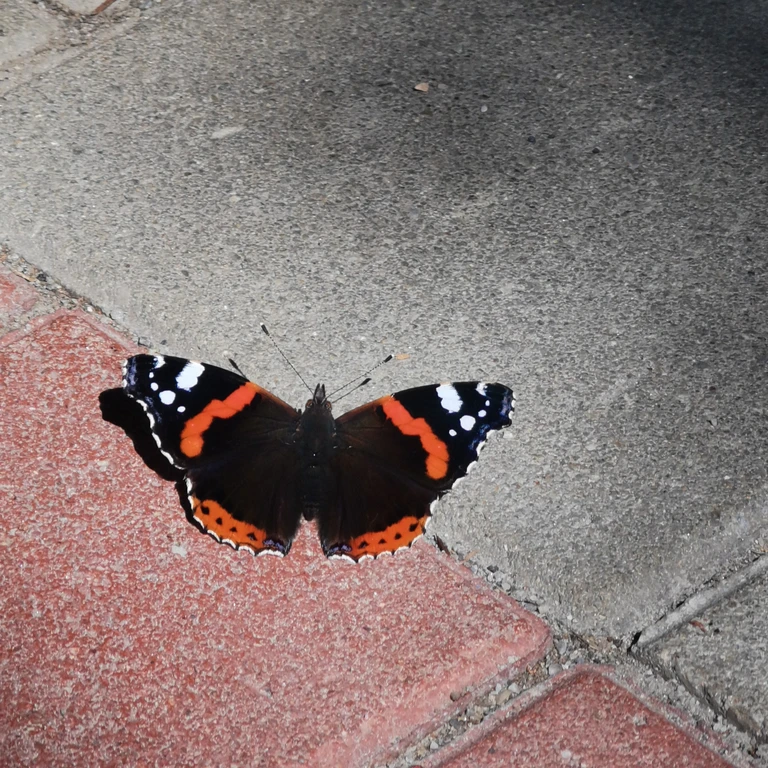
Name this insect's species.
Vanessa atalanta
